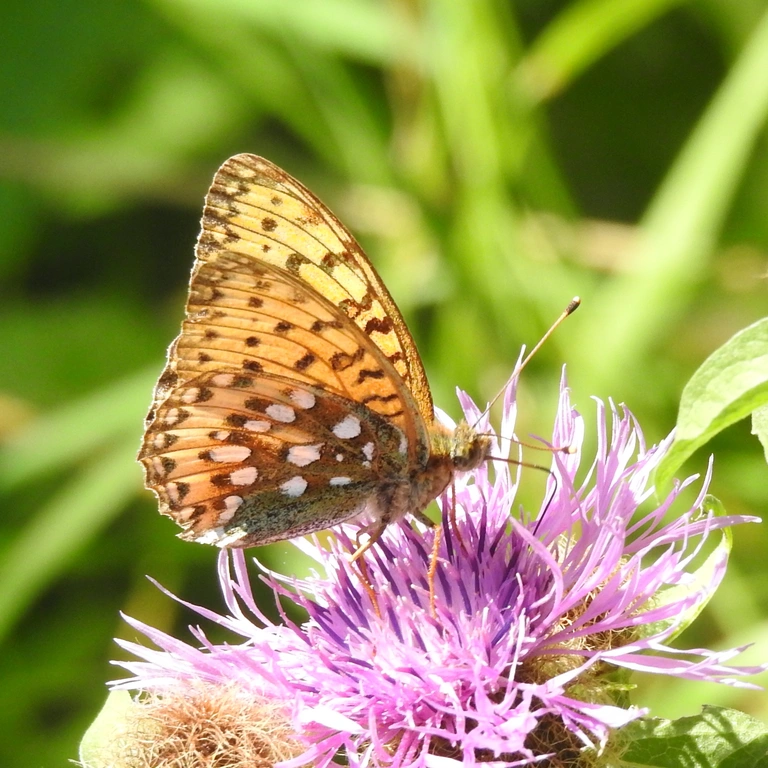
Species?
Speyeria aglaja
